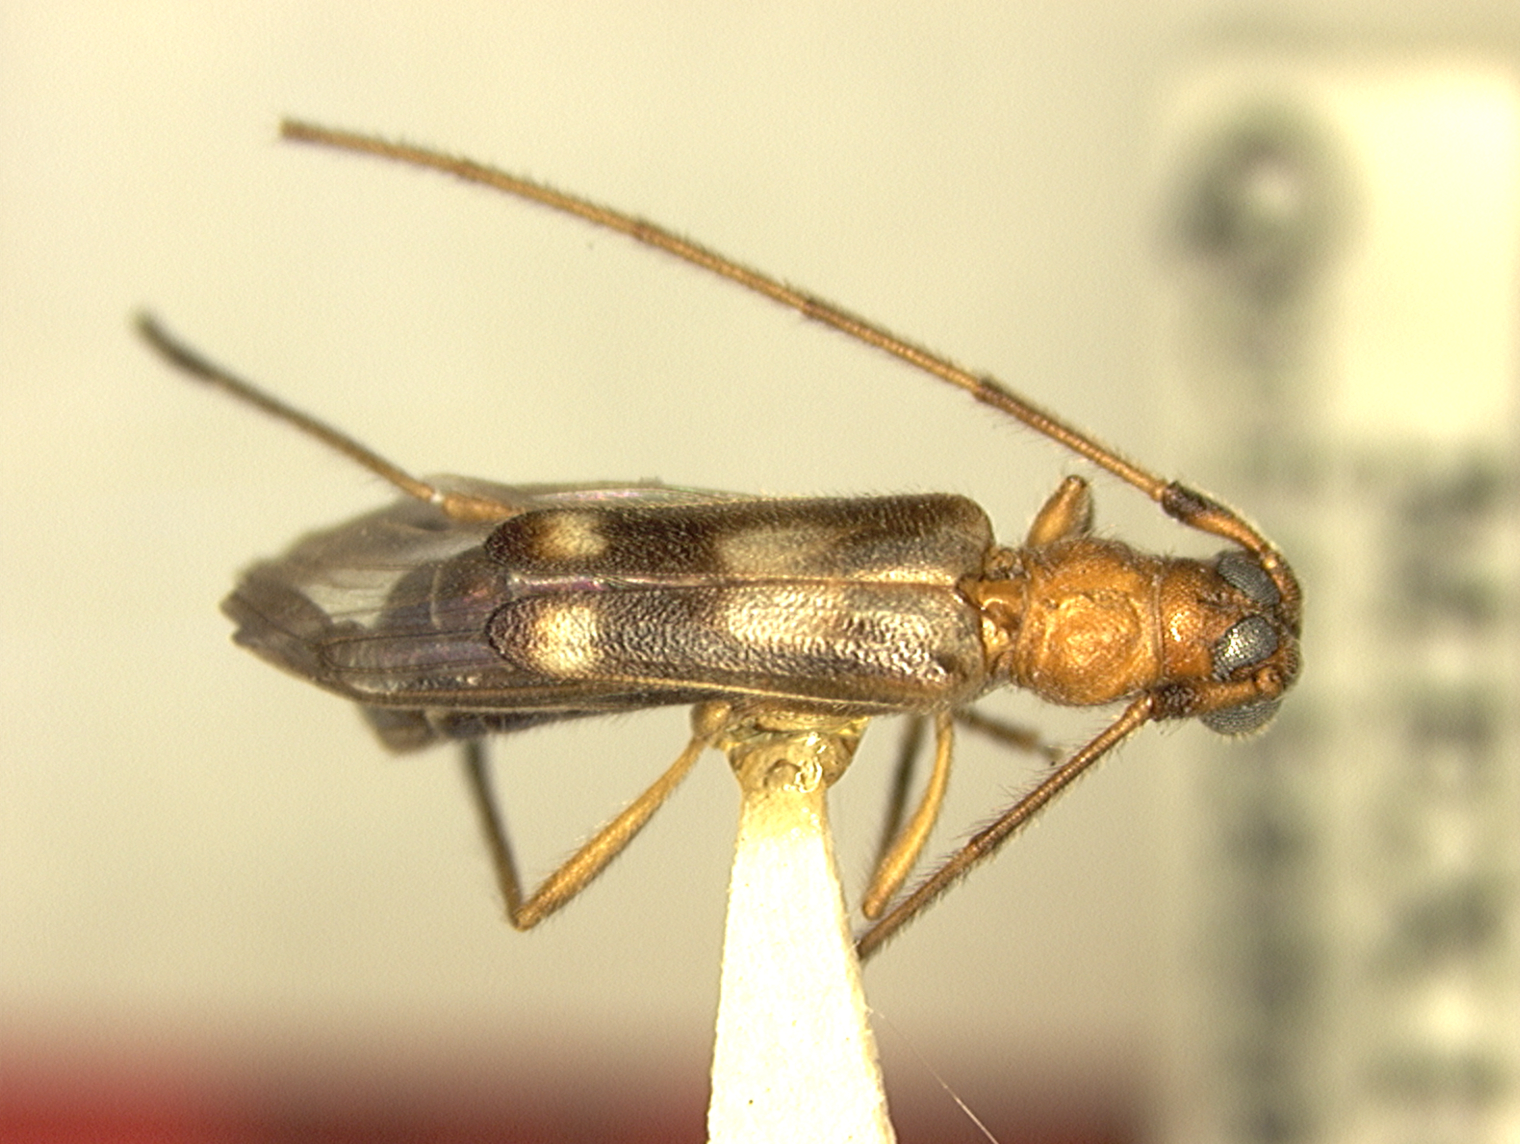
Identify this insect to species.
Methia necydalea (also Methia pulchra)
